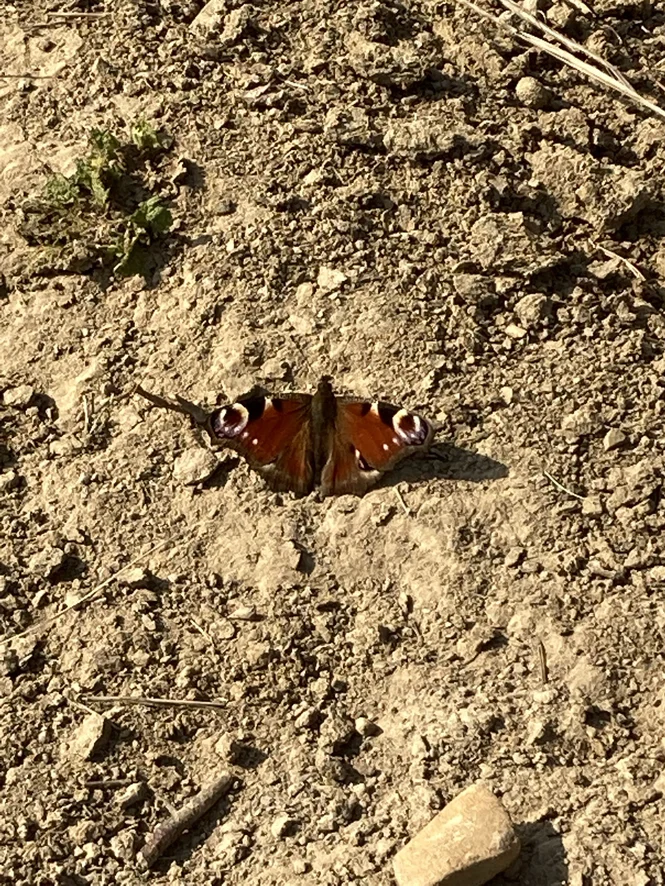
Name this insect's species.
Aglais io
